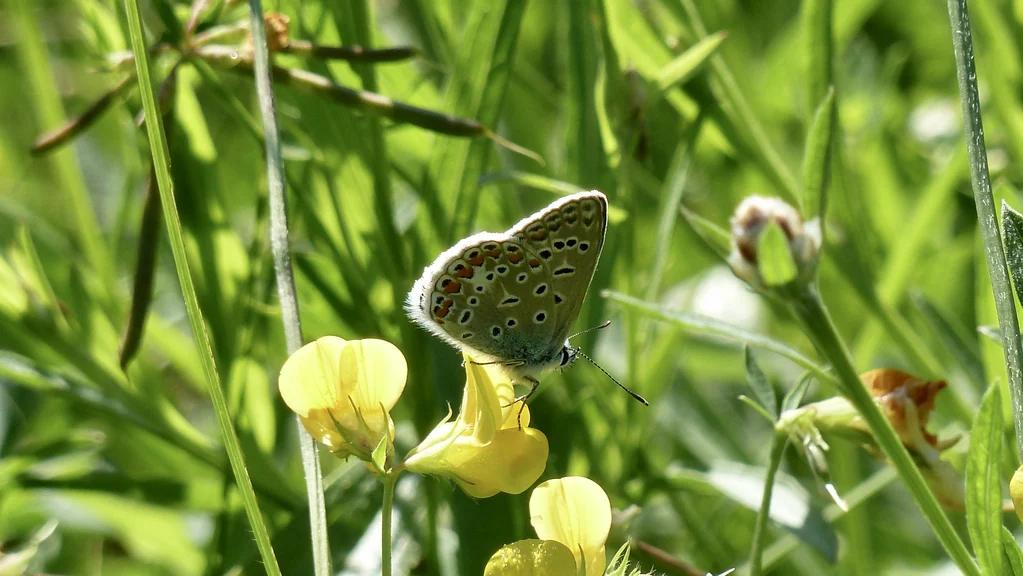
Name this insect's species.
Polyommatus icarus
